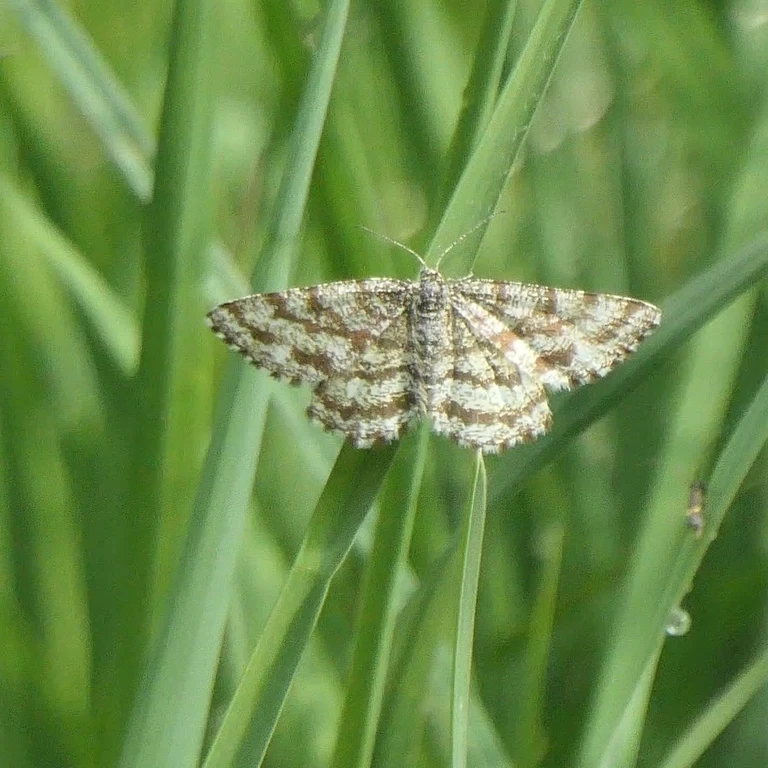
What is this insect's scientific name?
Ematurga atomaria
